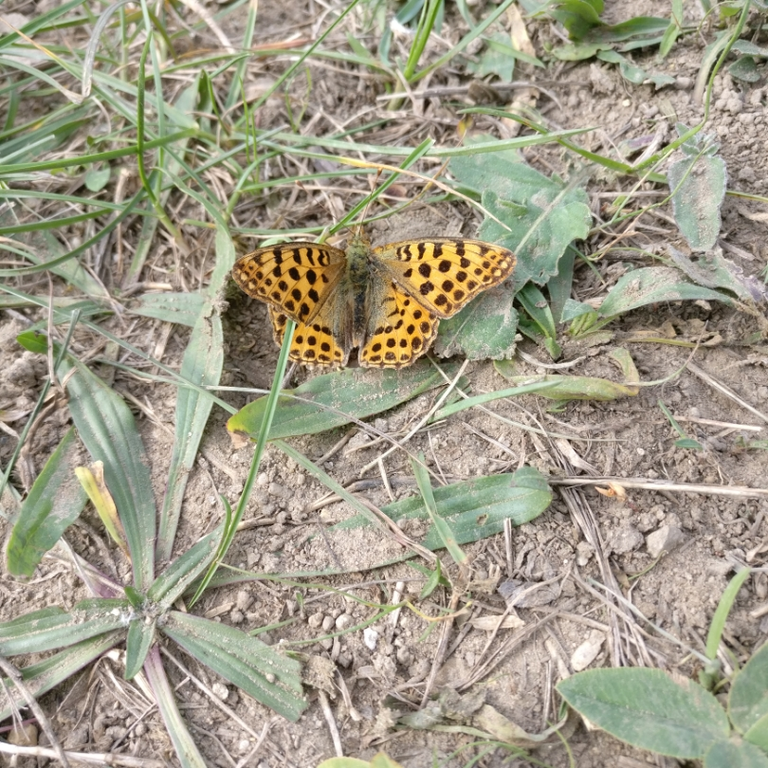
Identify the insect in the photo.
Issoria lathonia
